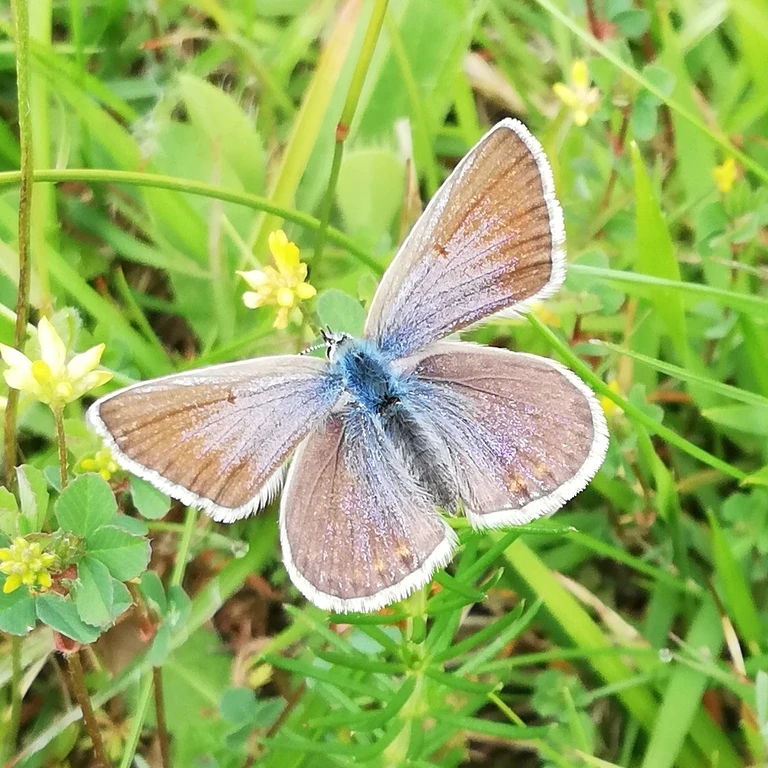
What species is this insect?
Polyommatus icarus
